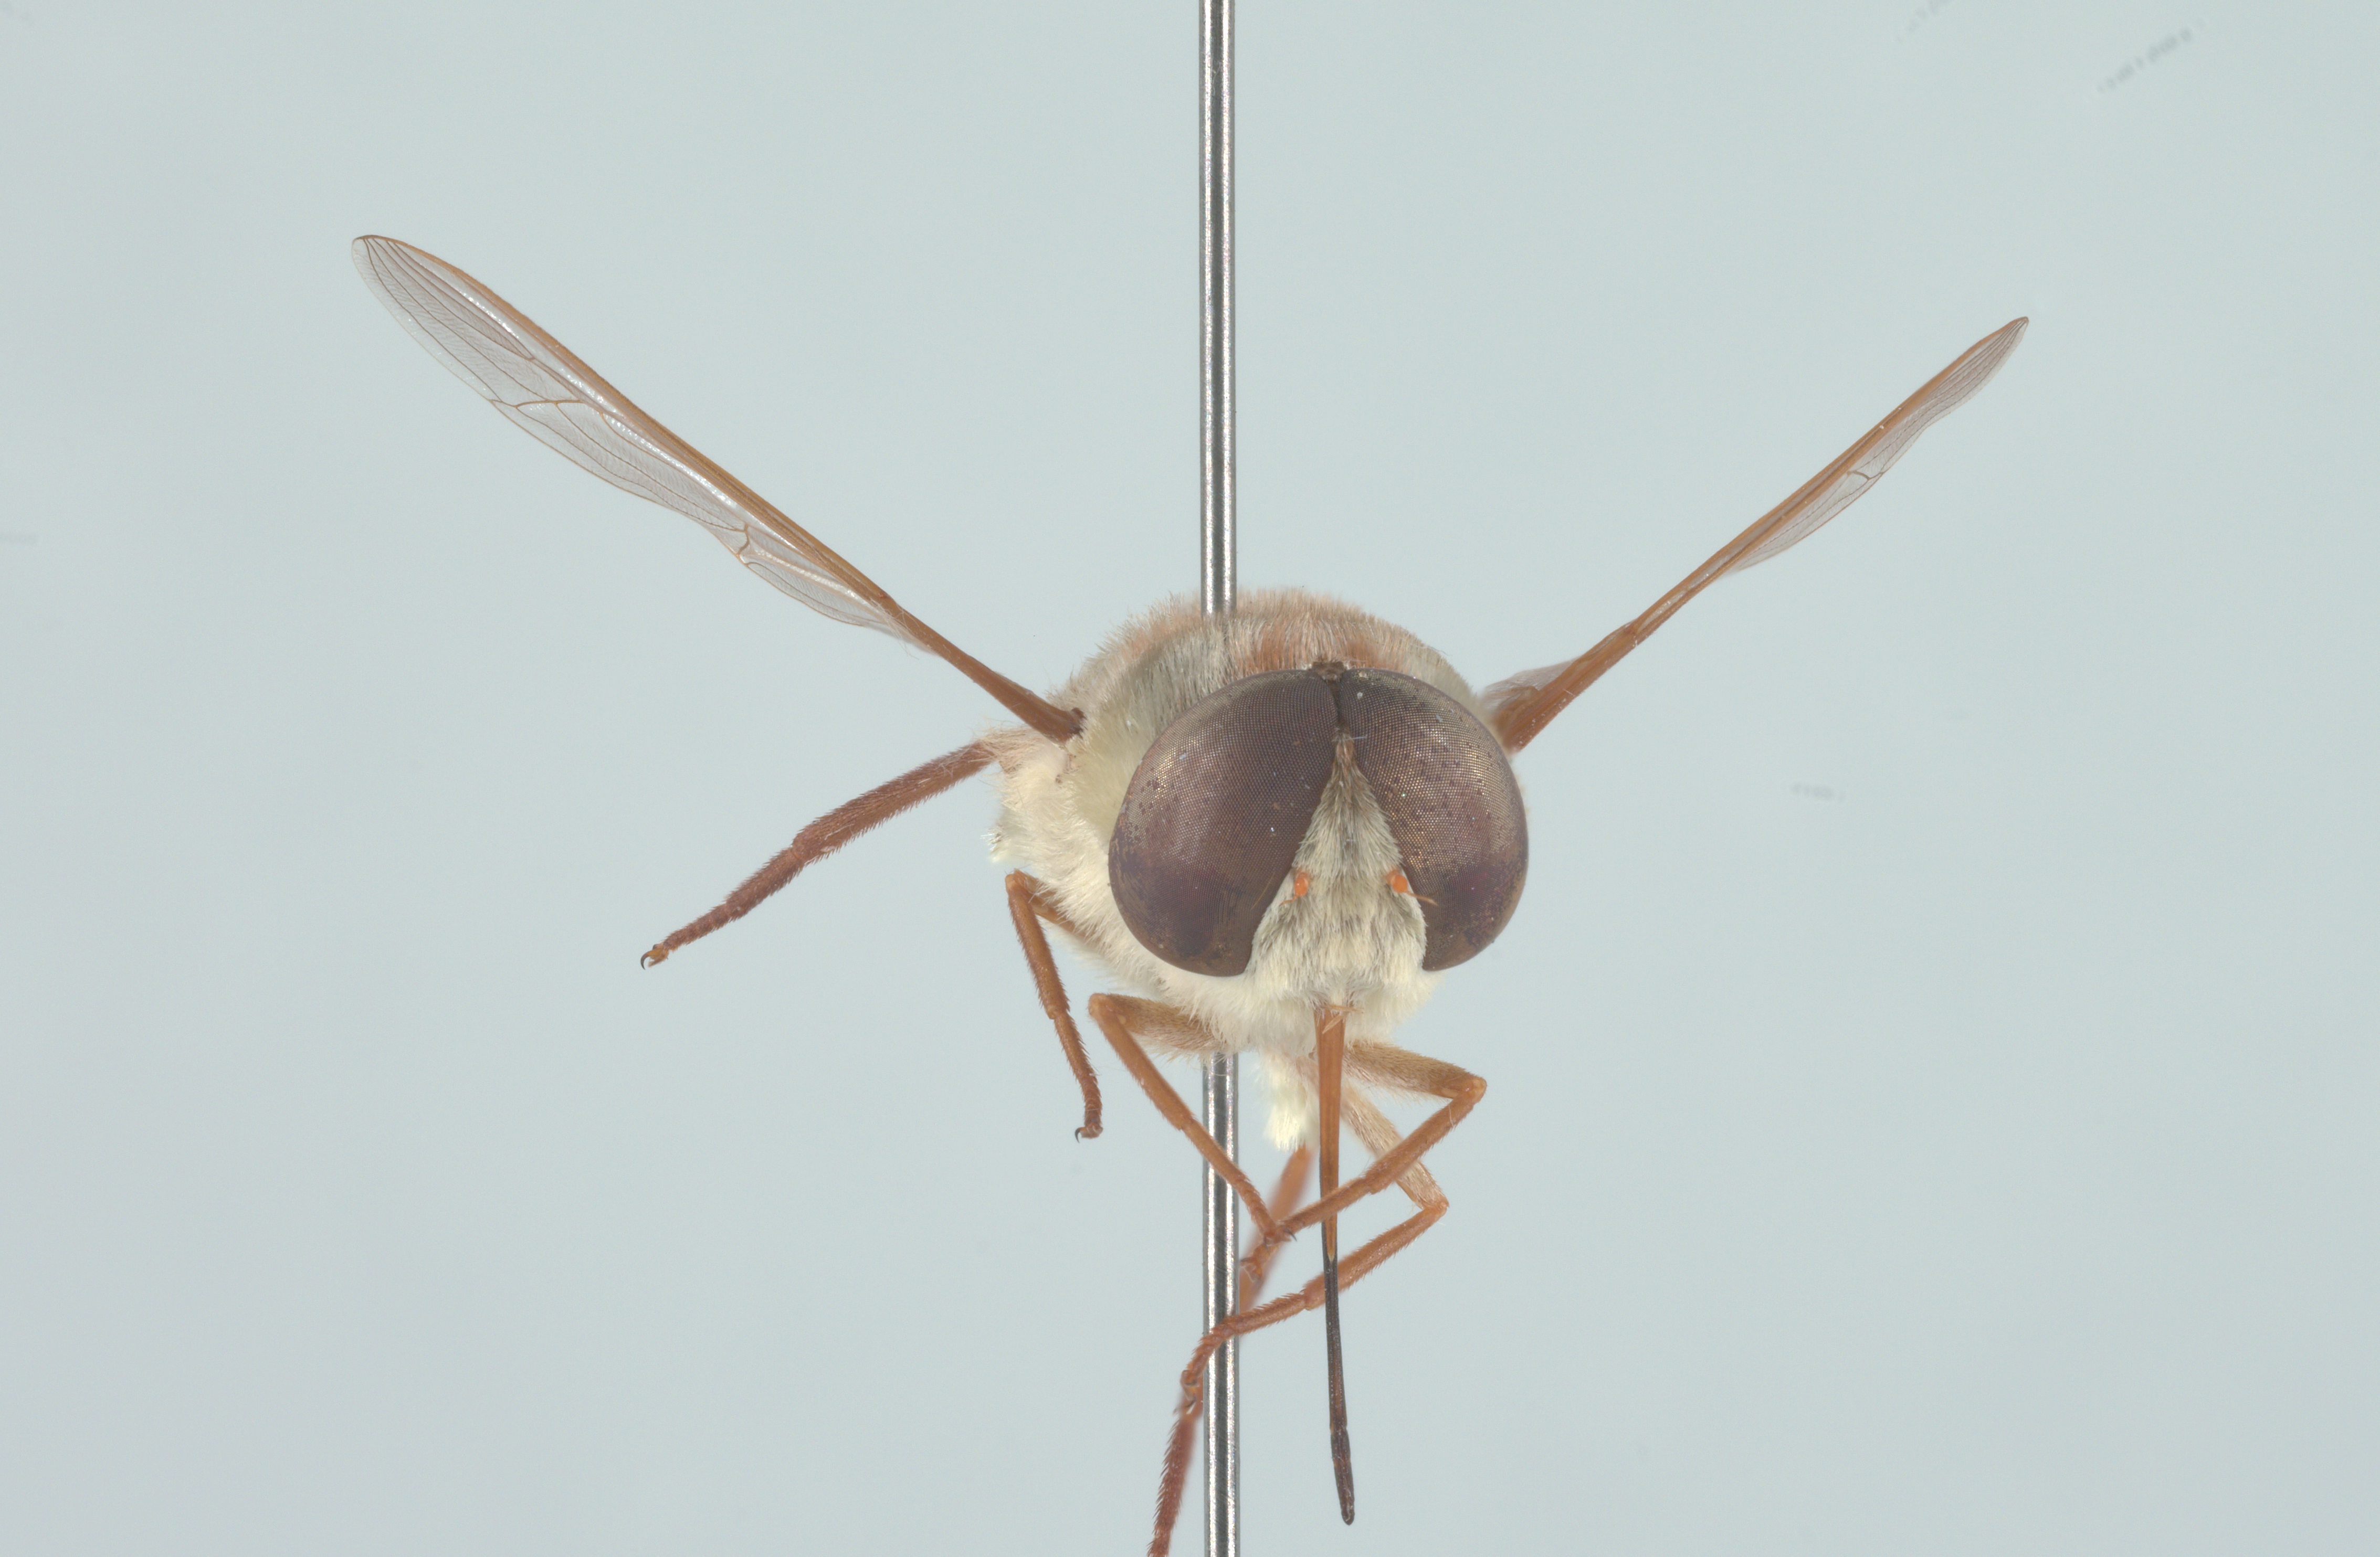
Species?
Neorhynchocephalus volaticus
